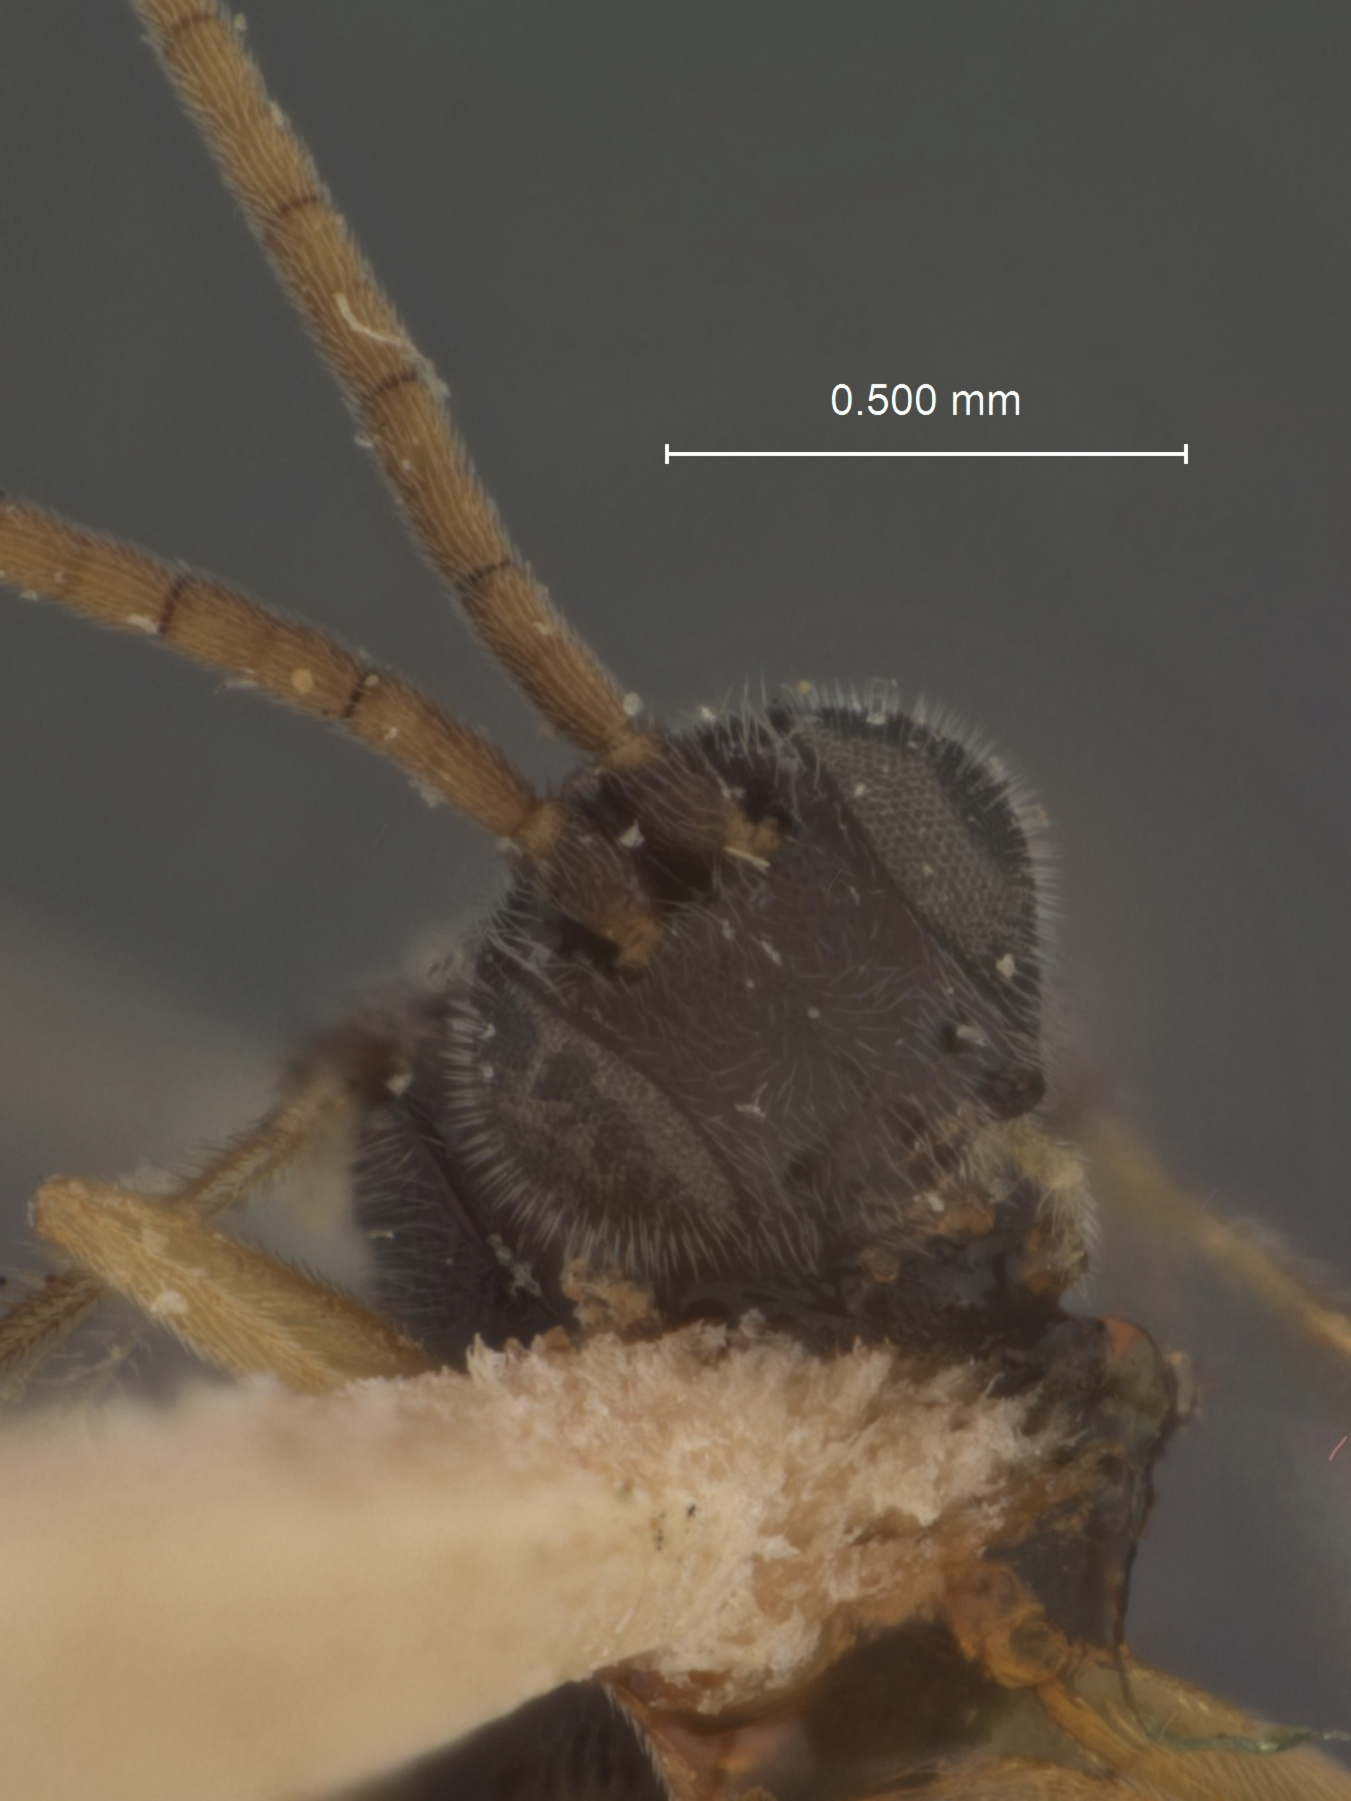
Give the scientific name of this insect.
Apanteles cushmani
